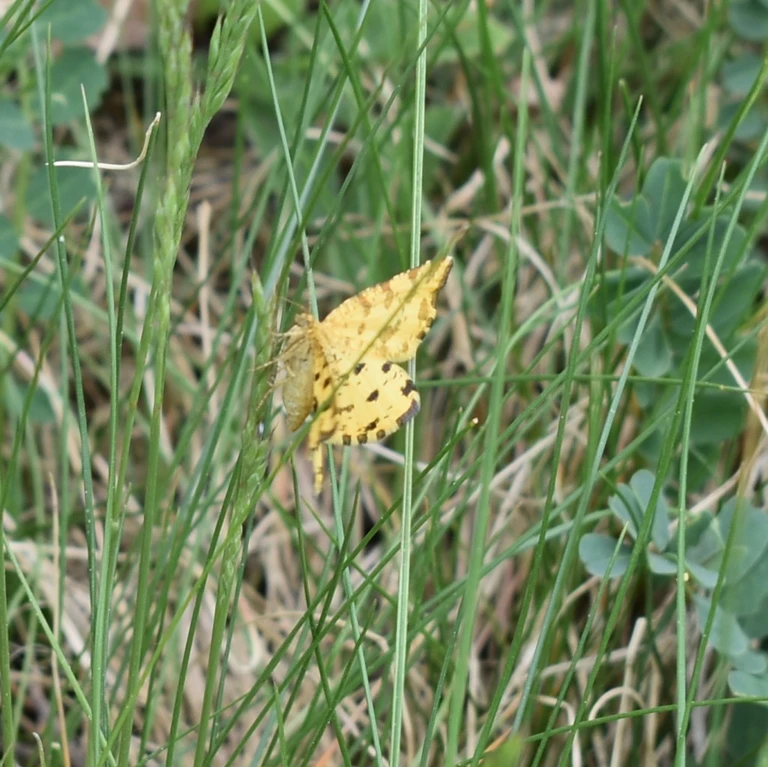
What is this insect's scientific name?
Pseudopanthera macularia
